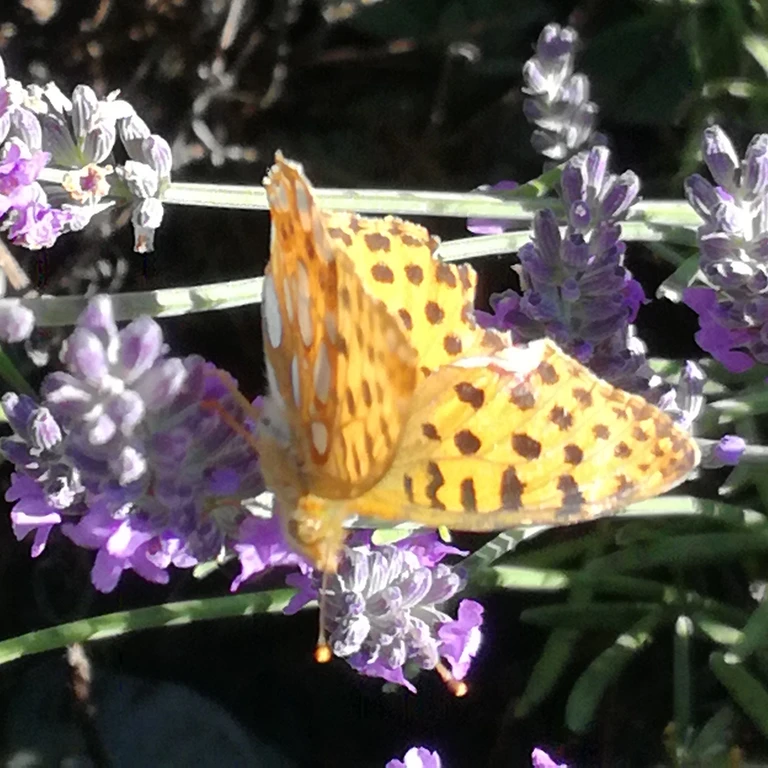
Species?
Issoria lathonia
